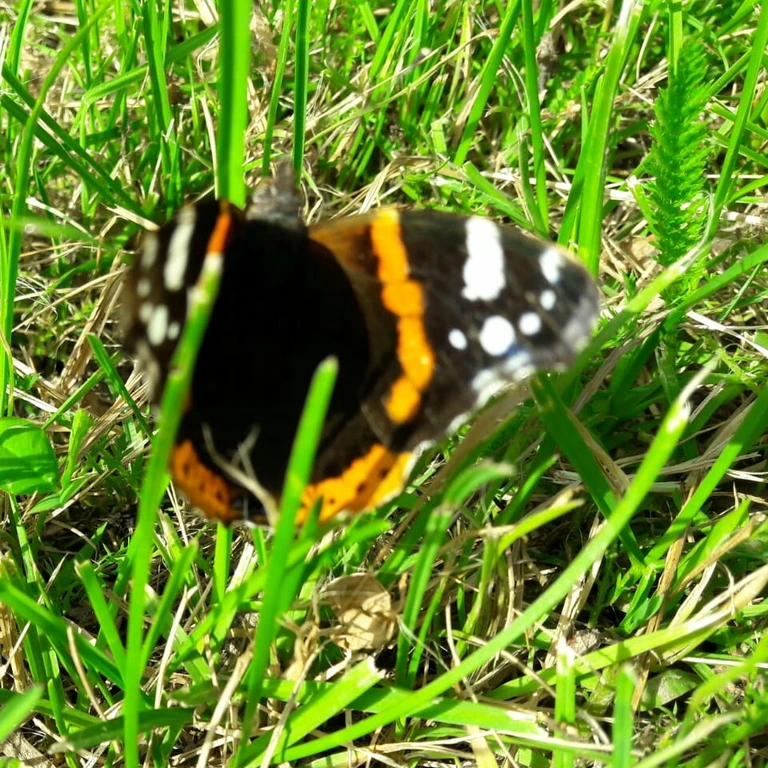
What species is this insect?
Vanessa atalanta
